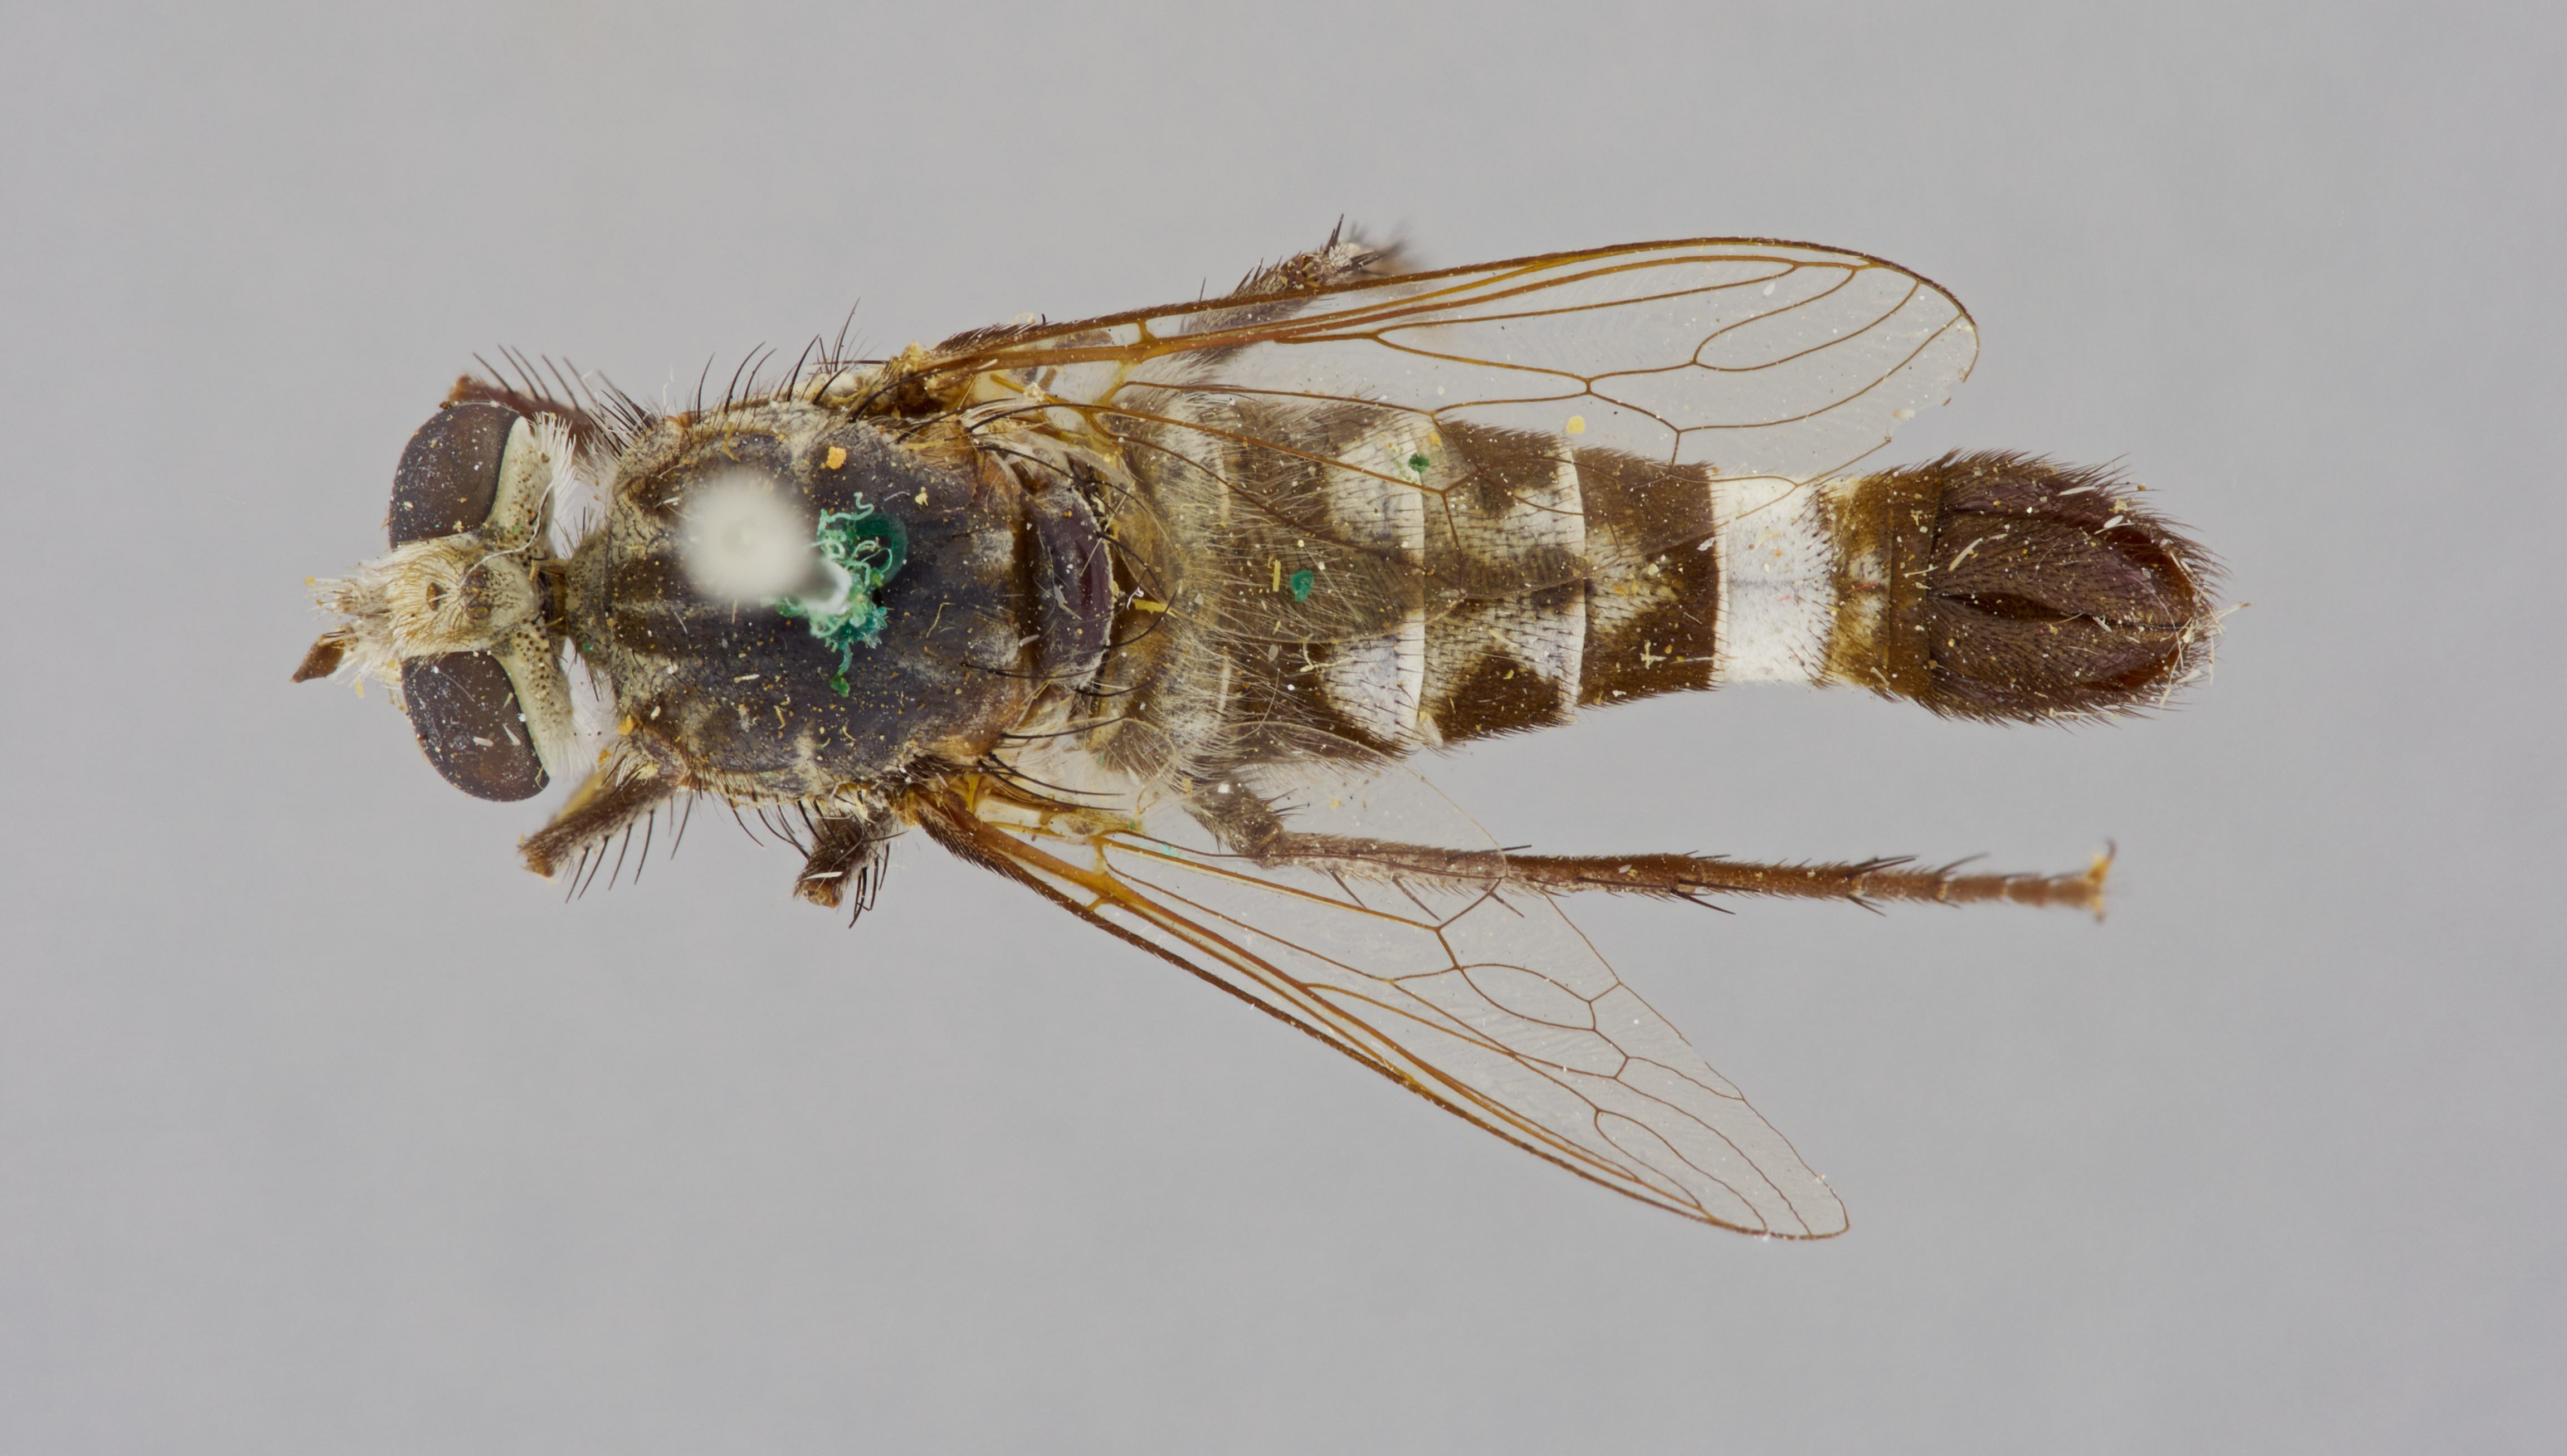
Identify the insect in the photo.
Apiocera obscura
